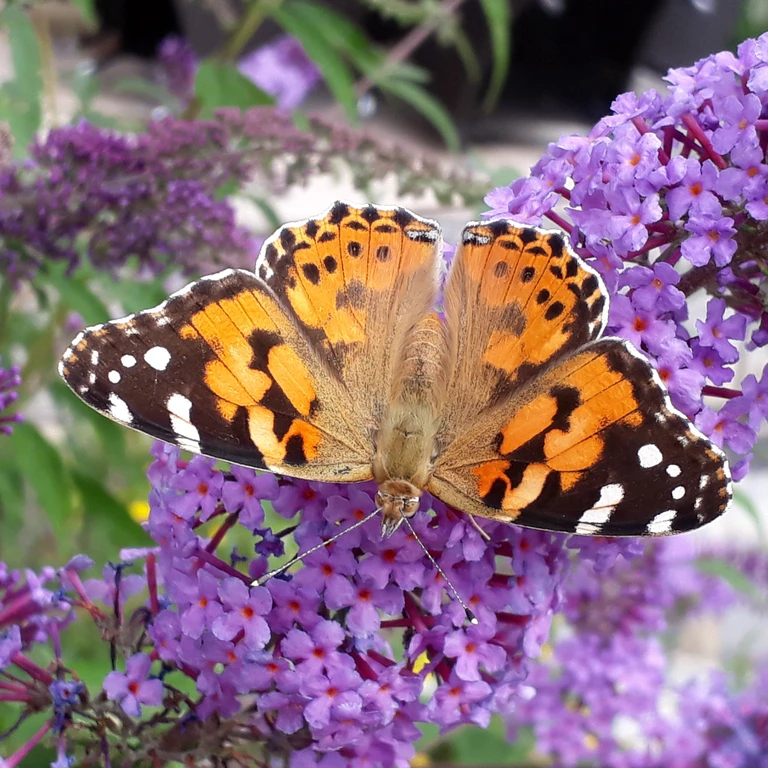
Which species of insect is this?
Vanessa cardui
